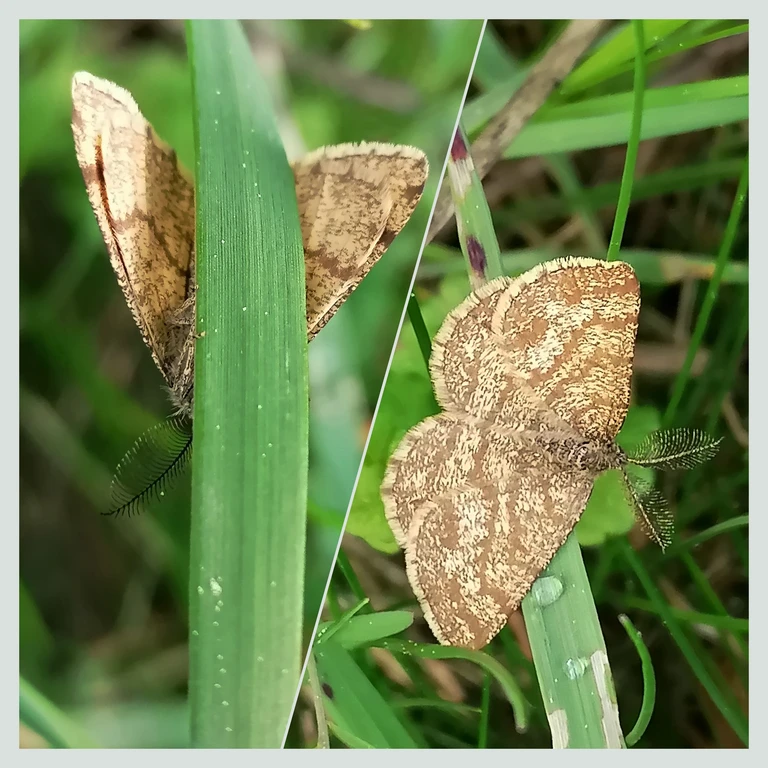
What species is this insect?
Ematurga atomaria
